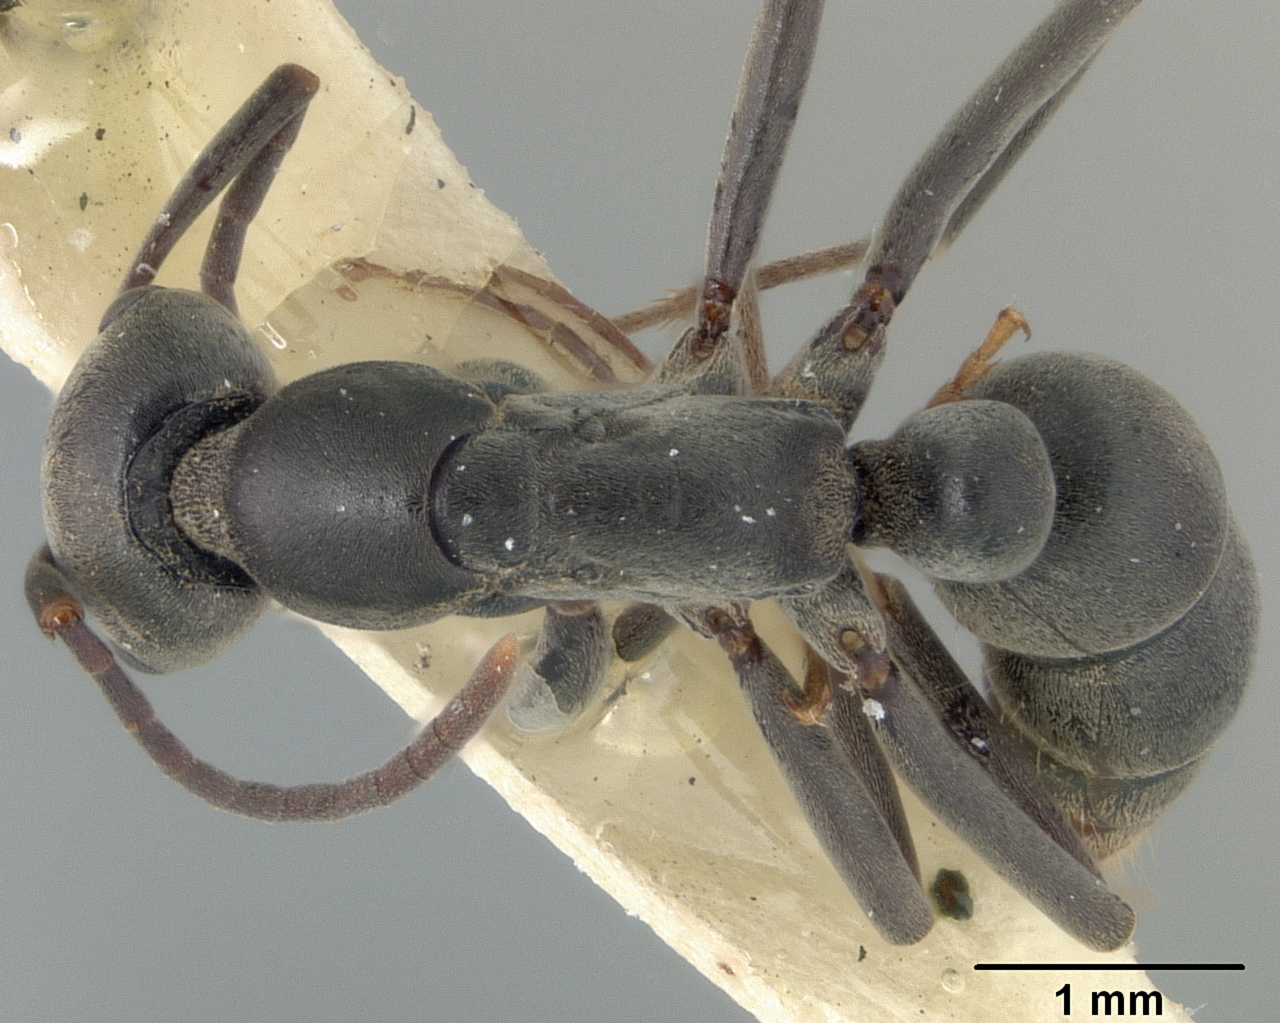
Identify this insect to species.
Leptogenys maxillosa
